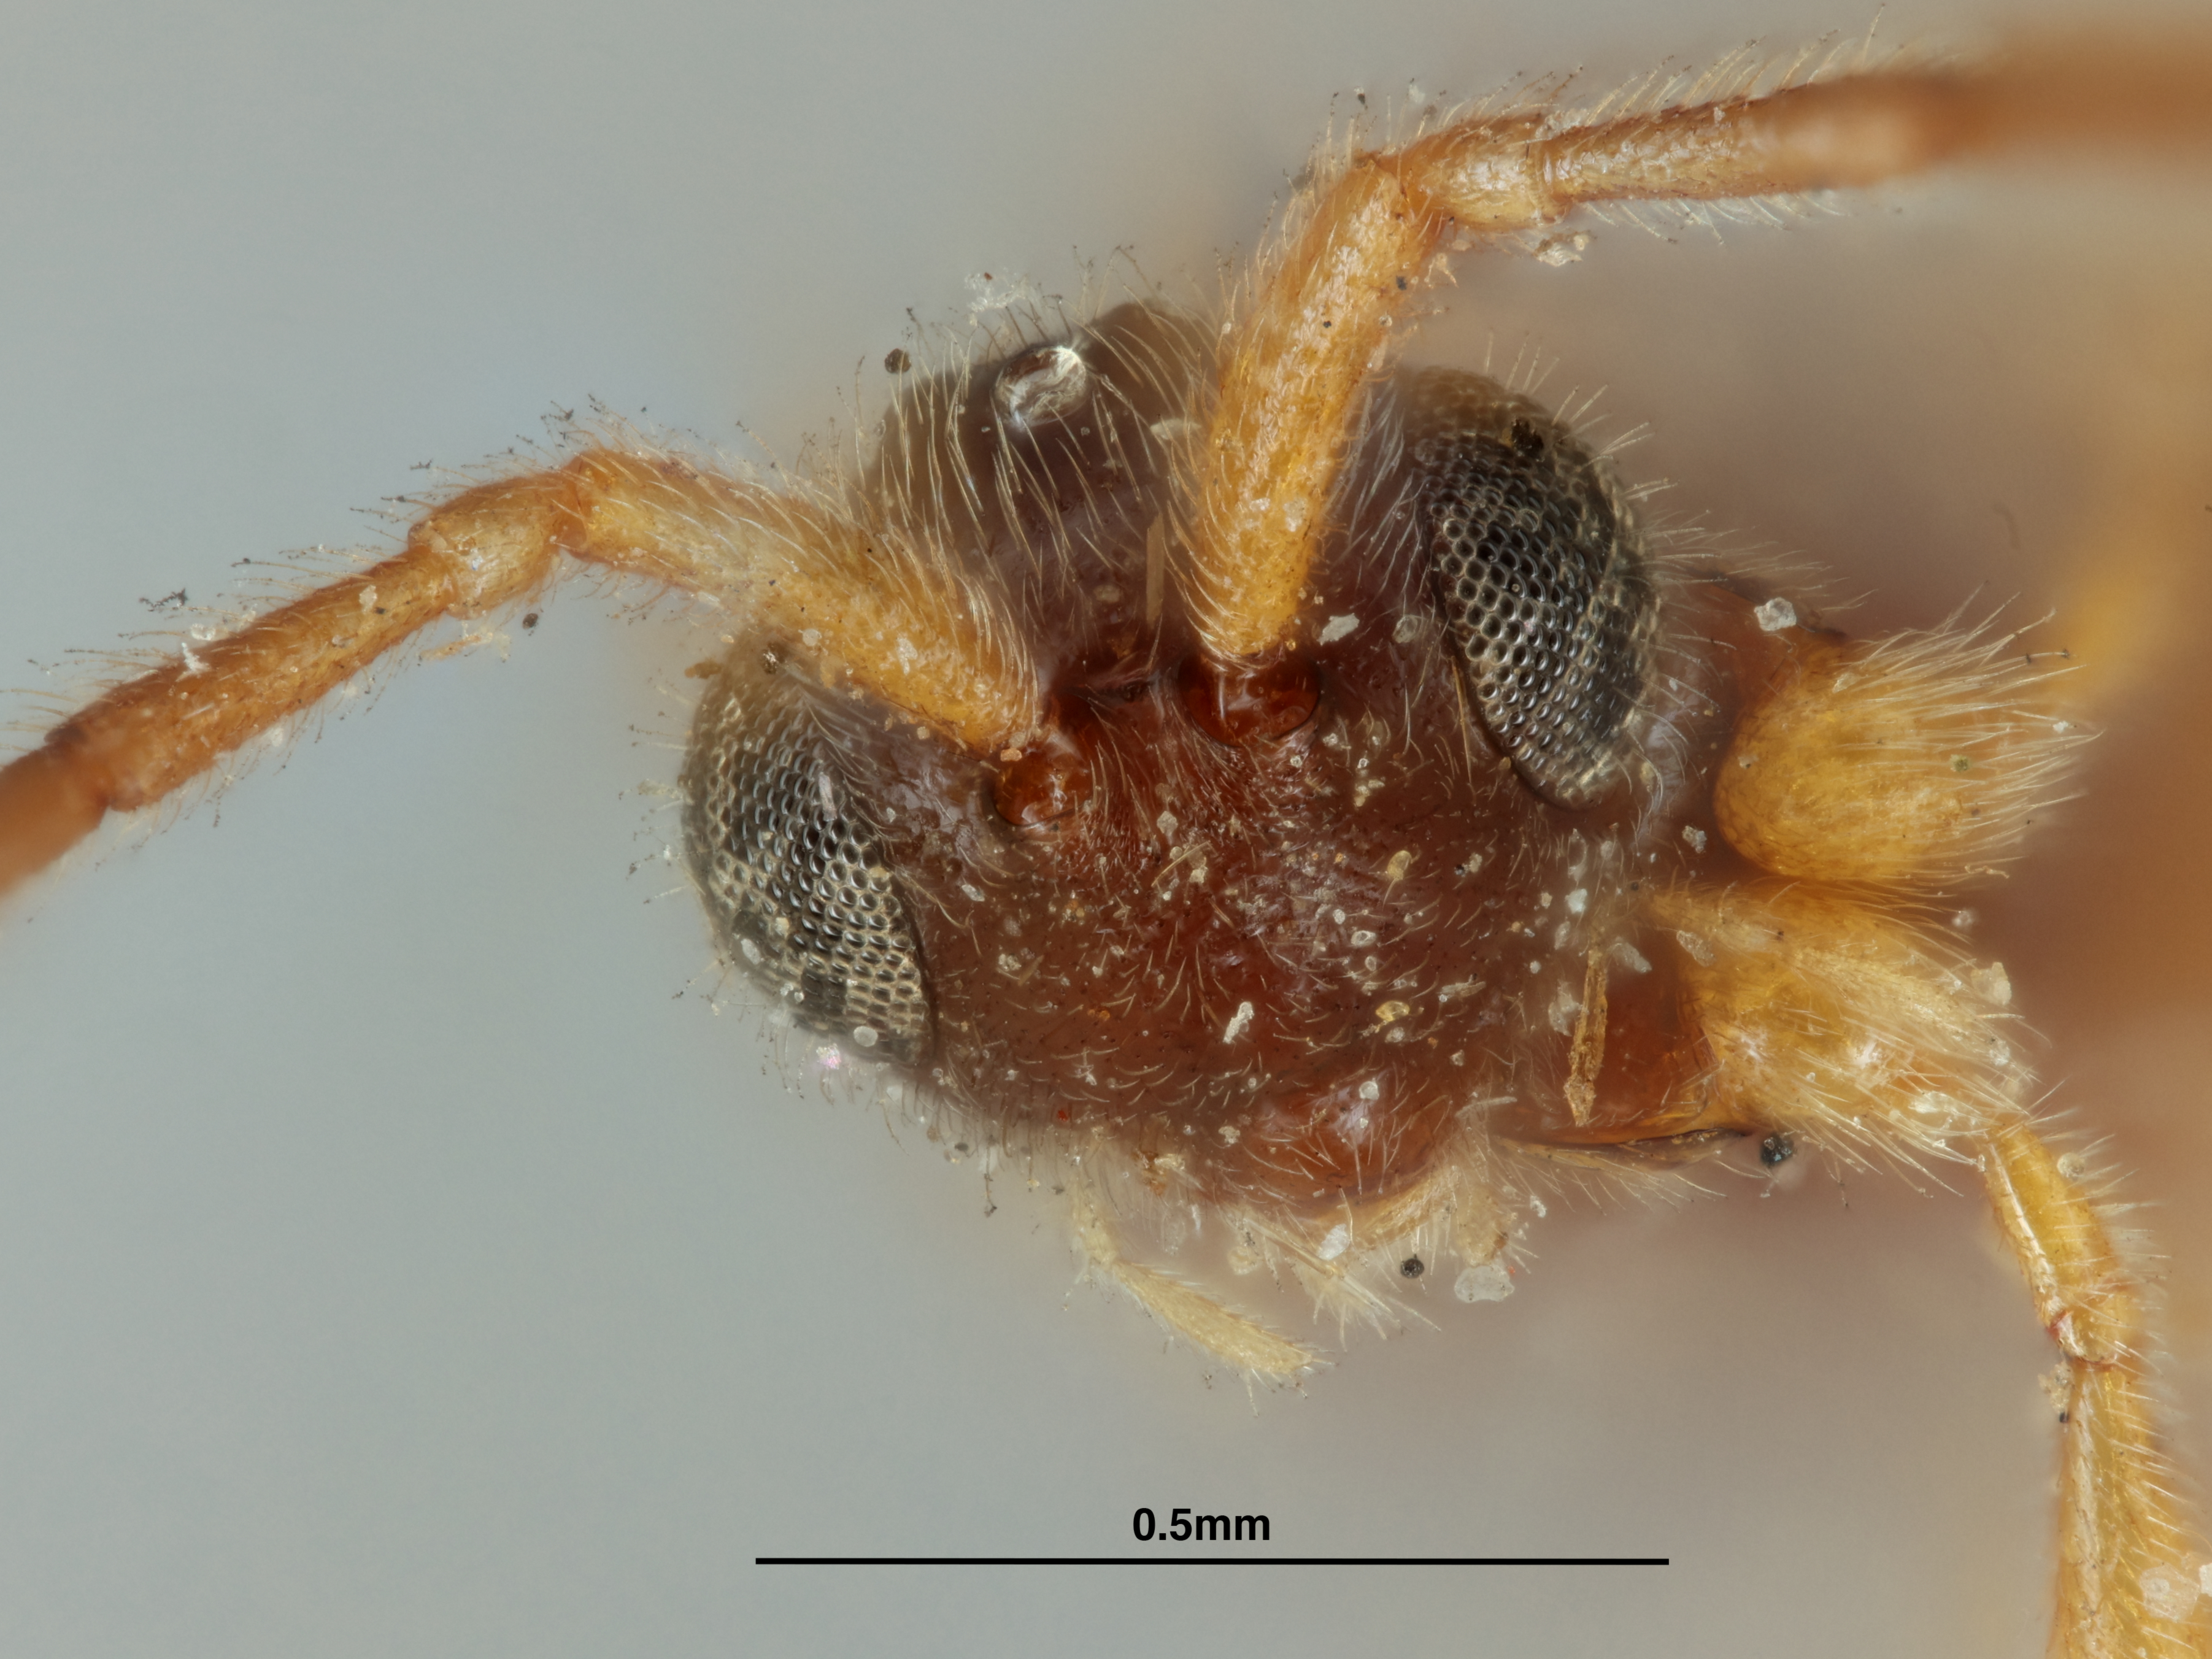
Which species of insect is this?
Pantoclis flavipes
